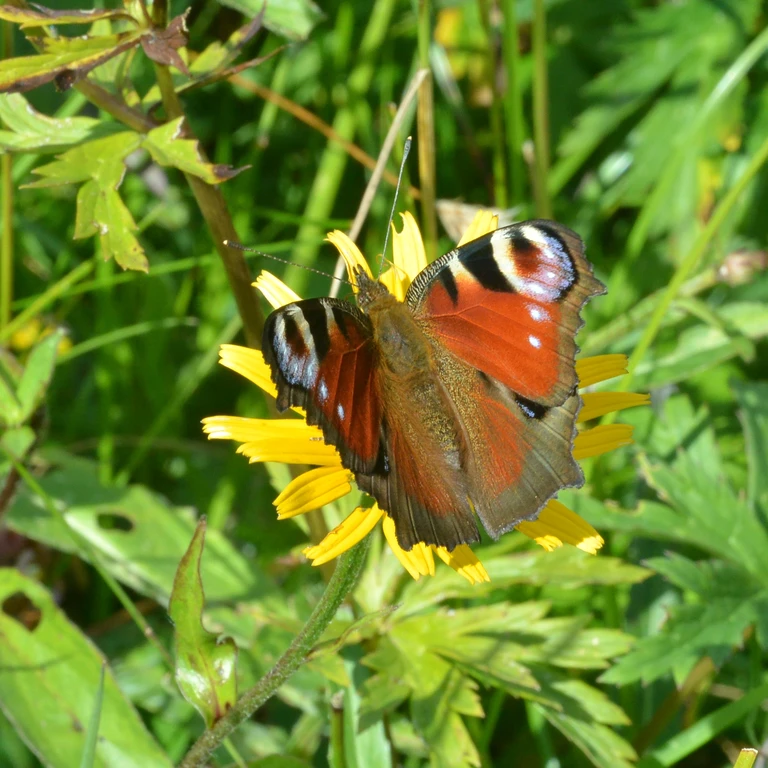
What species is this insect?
Aglais io
